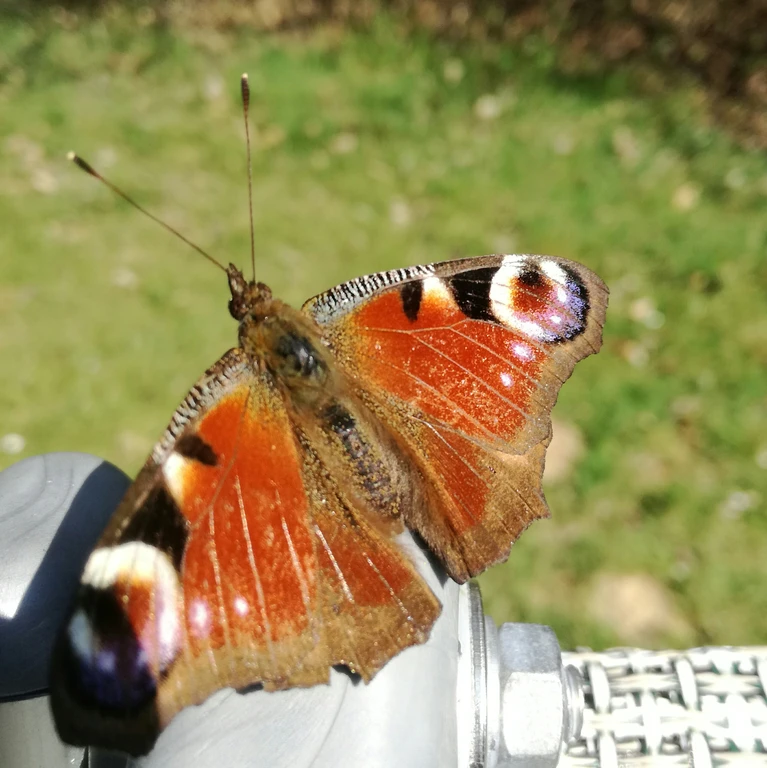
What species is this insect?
Aglais io
